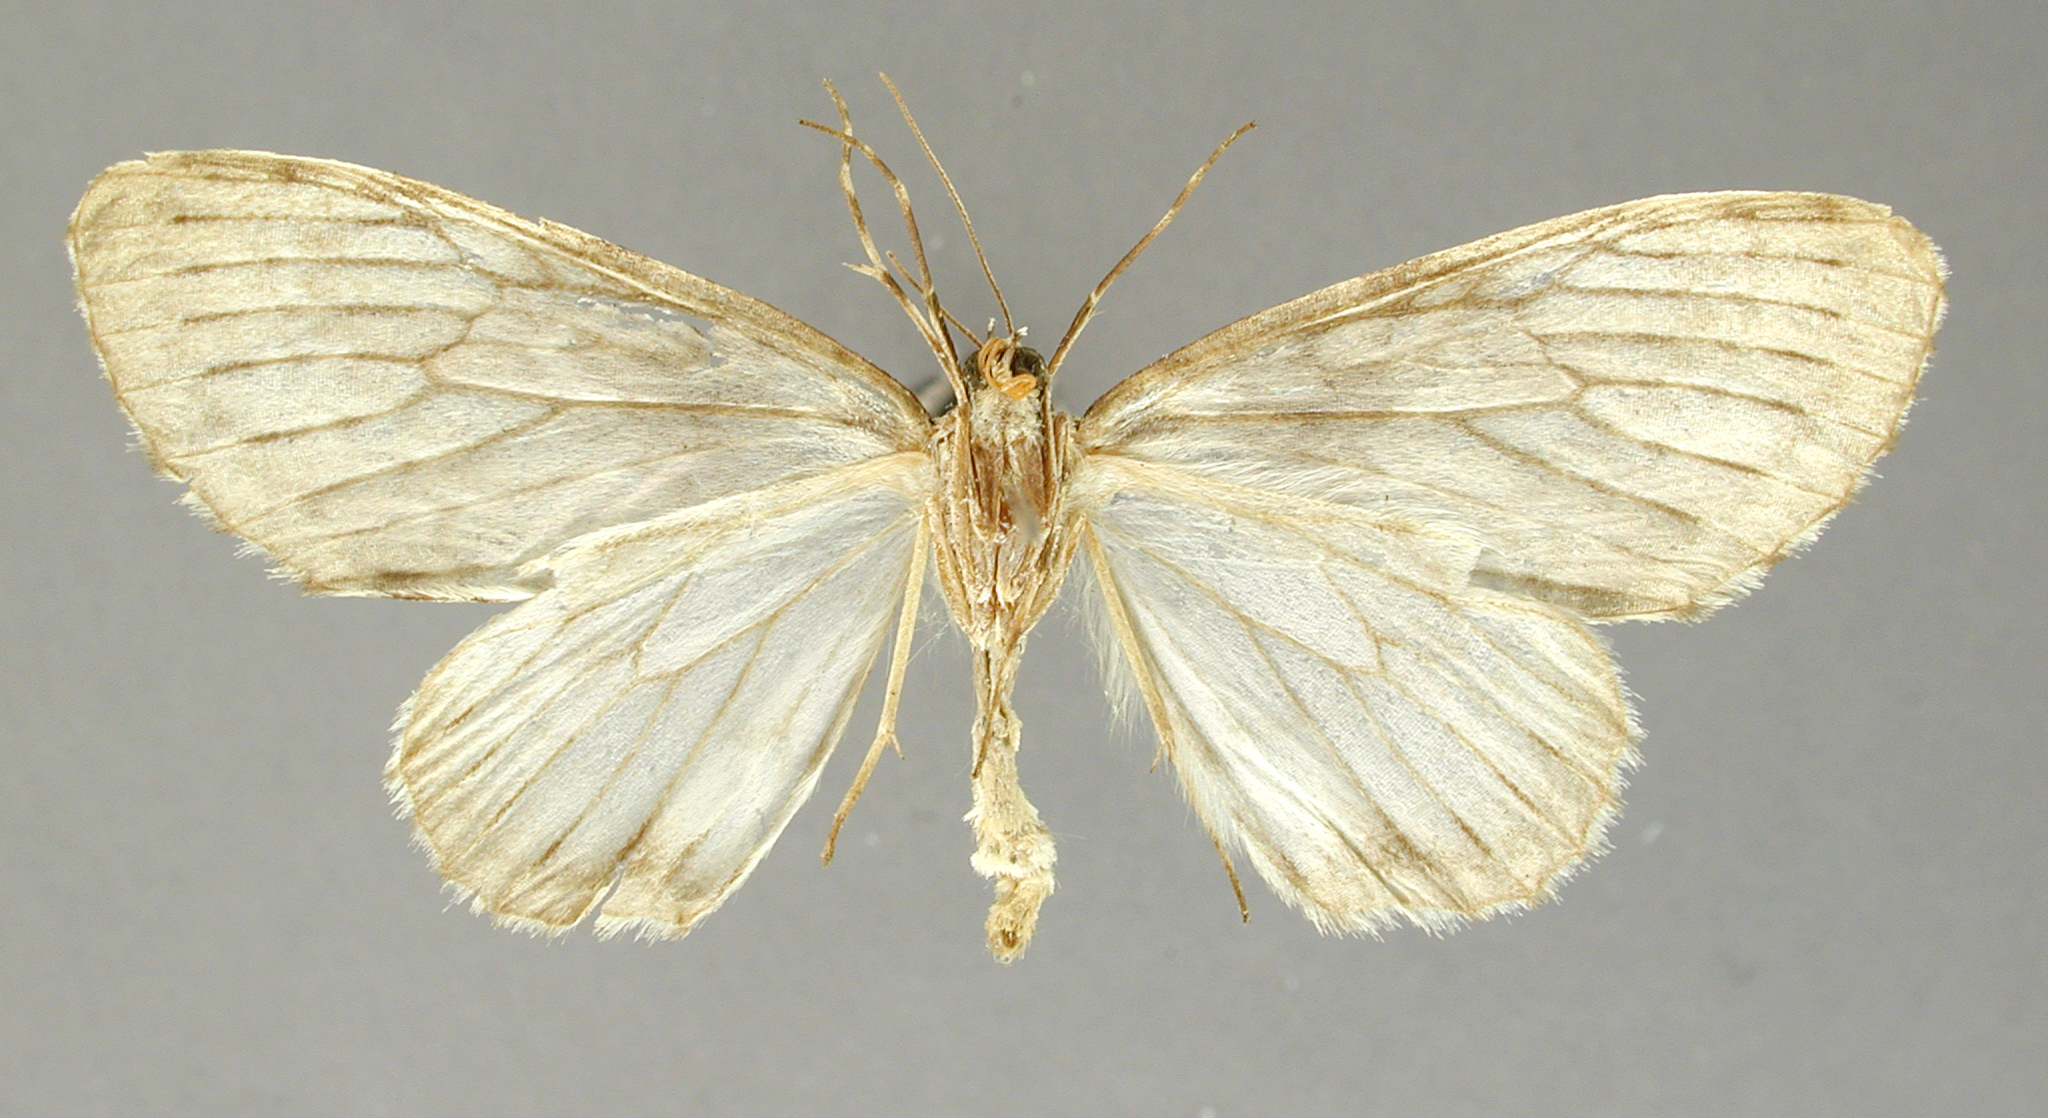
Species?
Graphidipus fumilinea
